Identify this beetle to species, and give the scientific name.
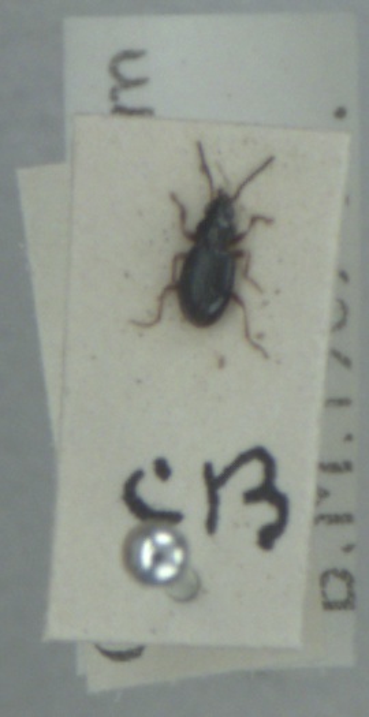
Bembidion gilvipes
